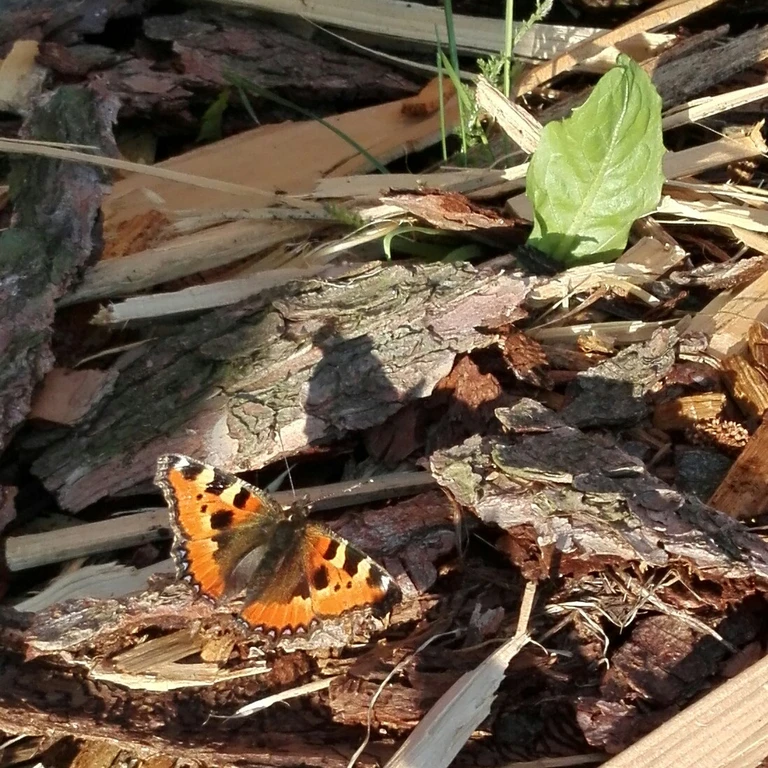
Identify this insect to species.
Aglais urticae
